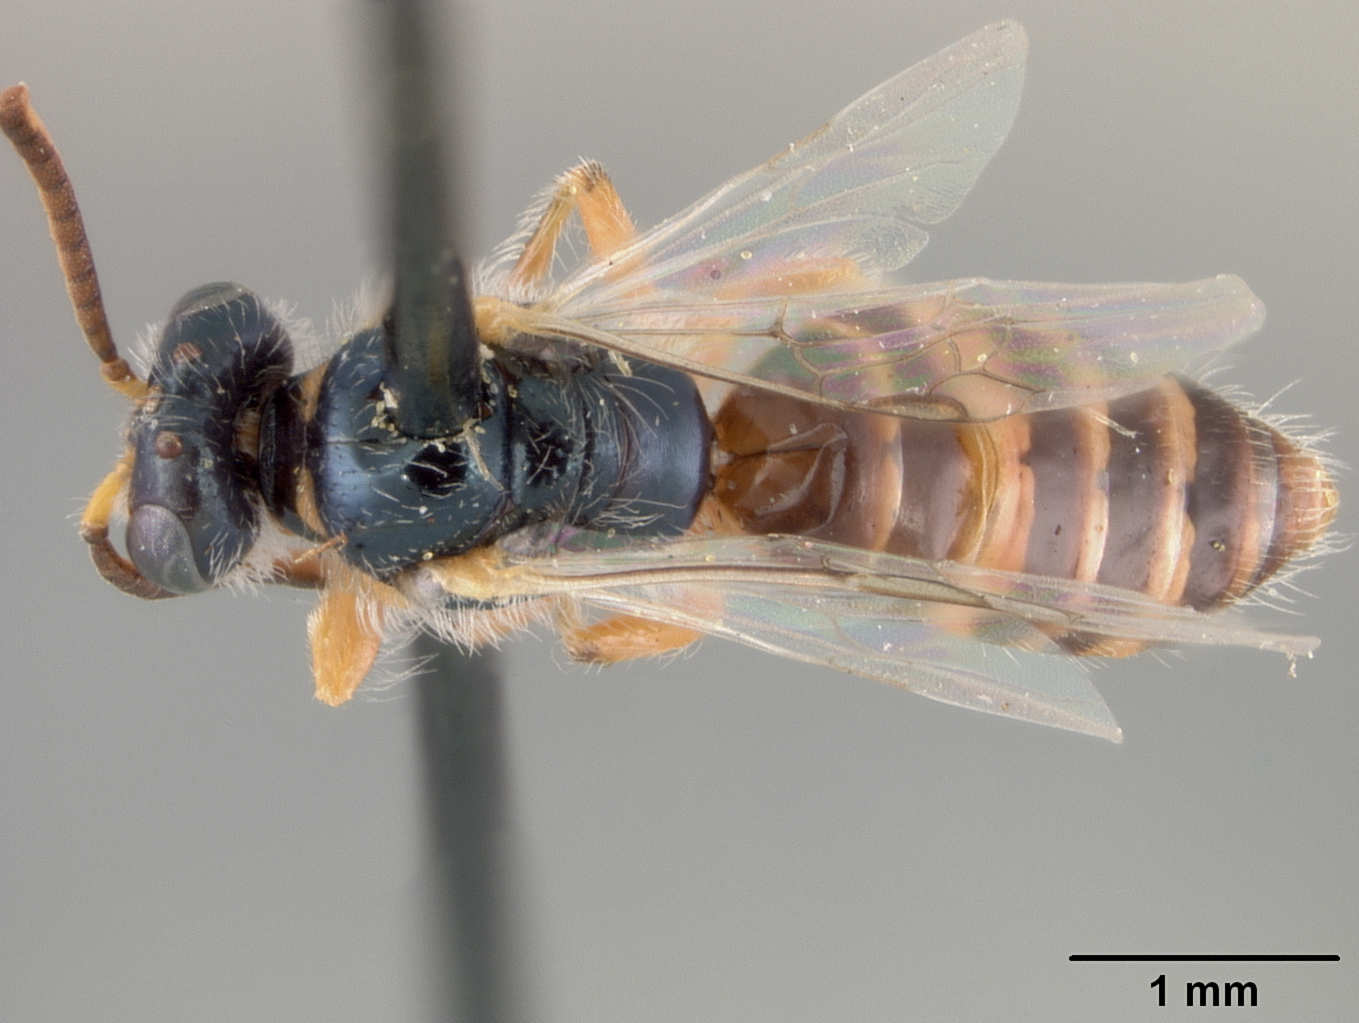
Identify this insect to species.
Perdita townesi
